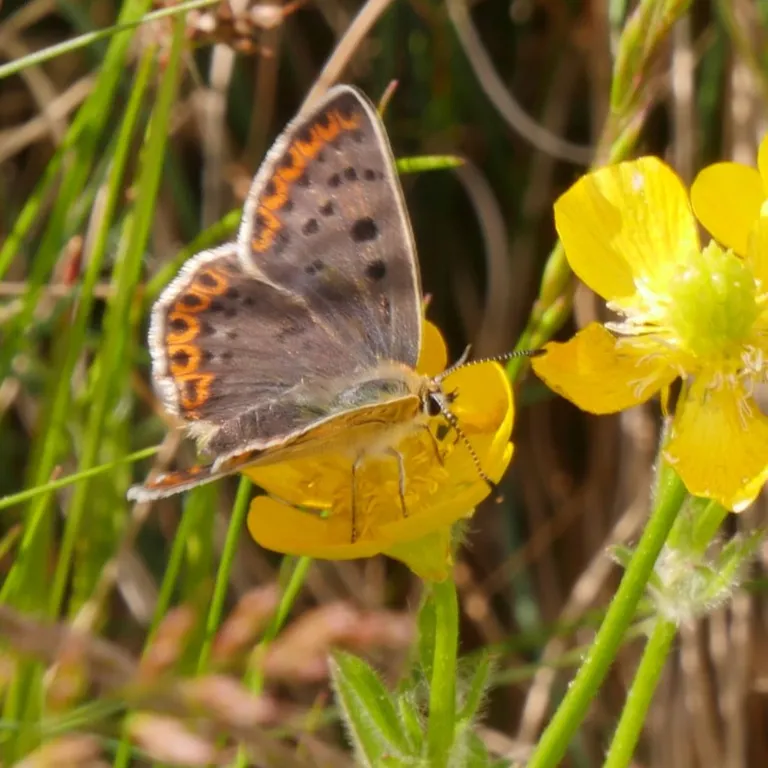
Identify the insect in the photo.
Lycaena tityrus (also Loweia tityrus)
